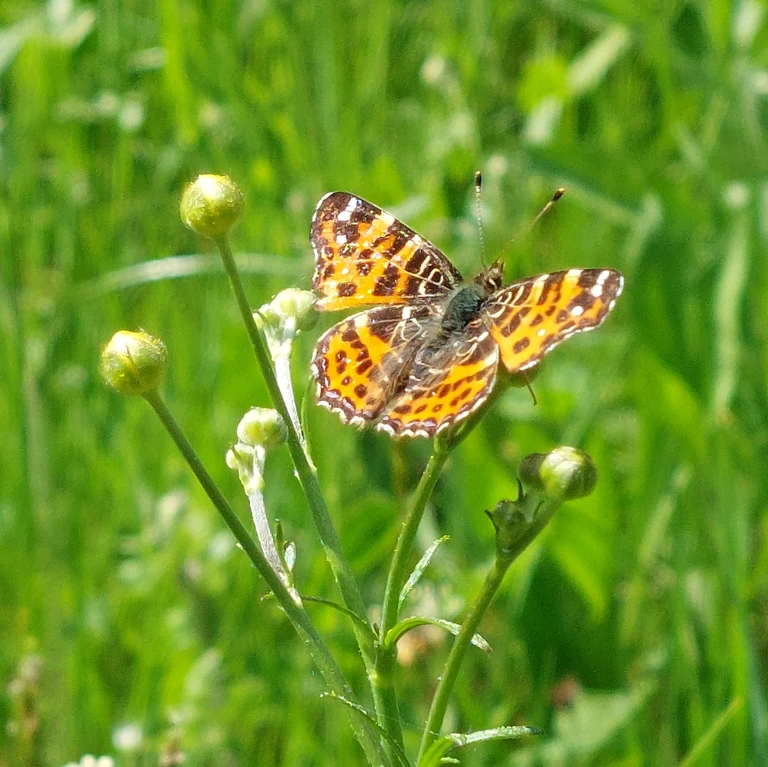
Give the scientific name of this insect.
Araschnia levana
